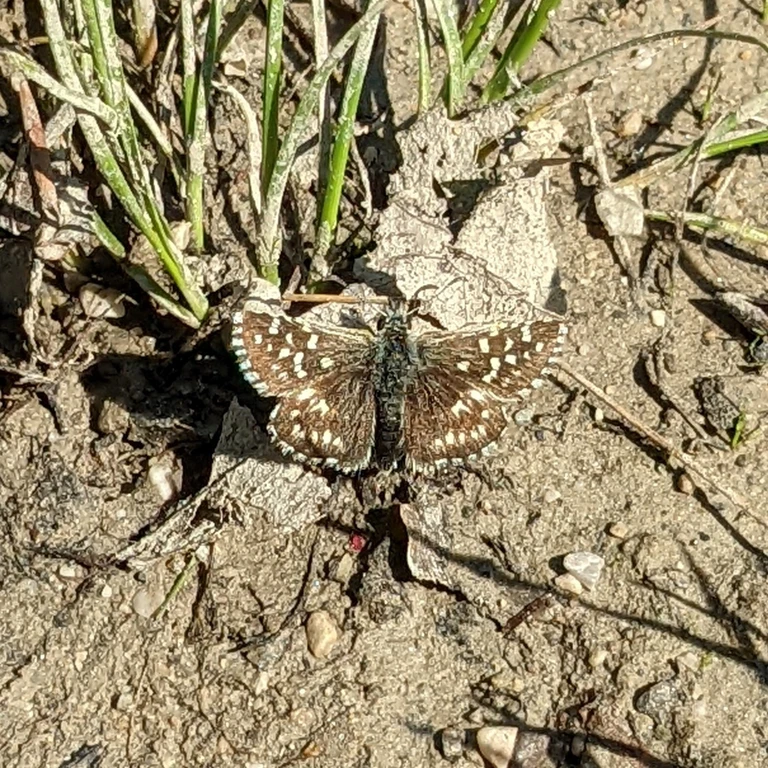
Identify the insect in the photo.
Pyrgus malvae
